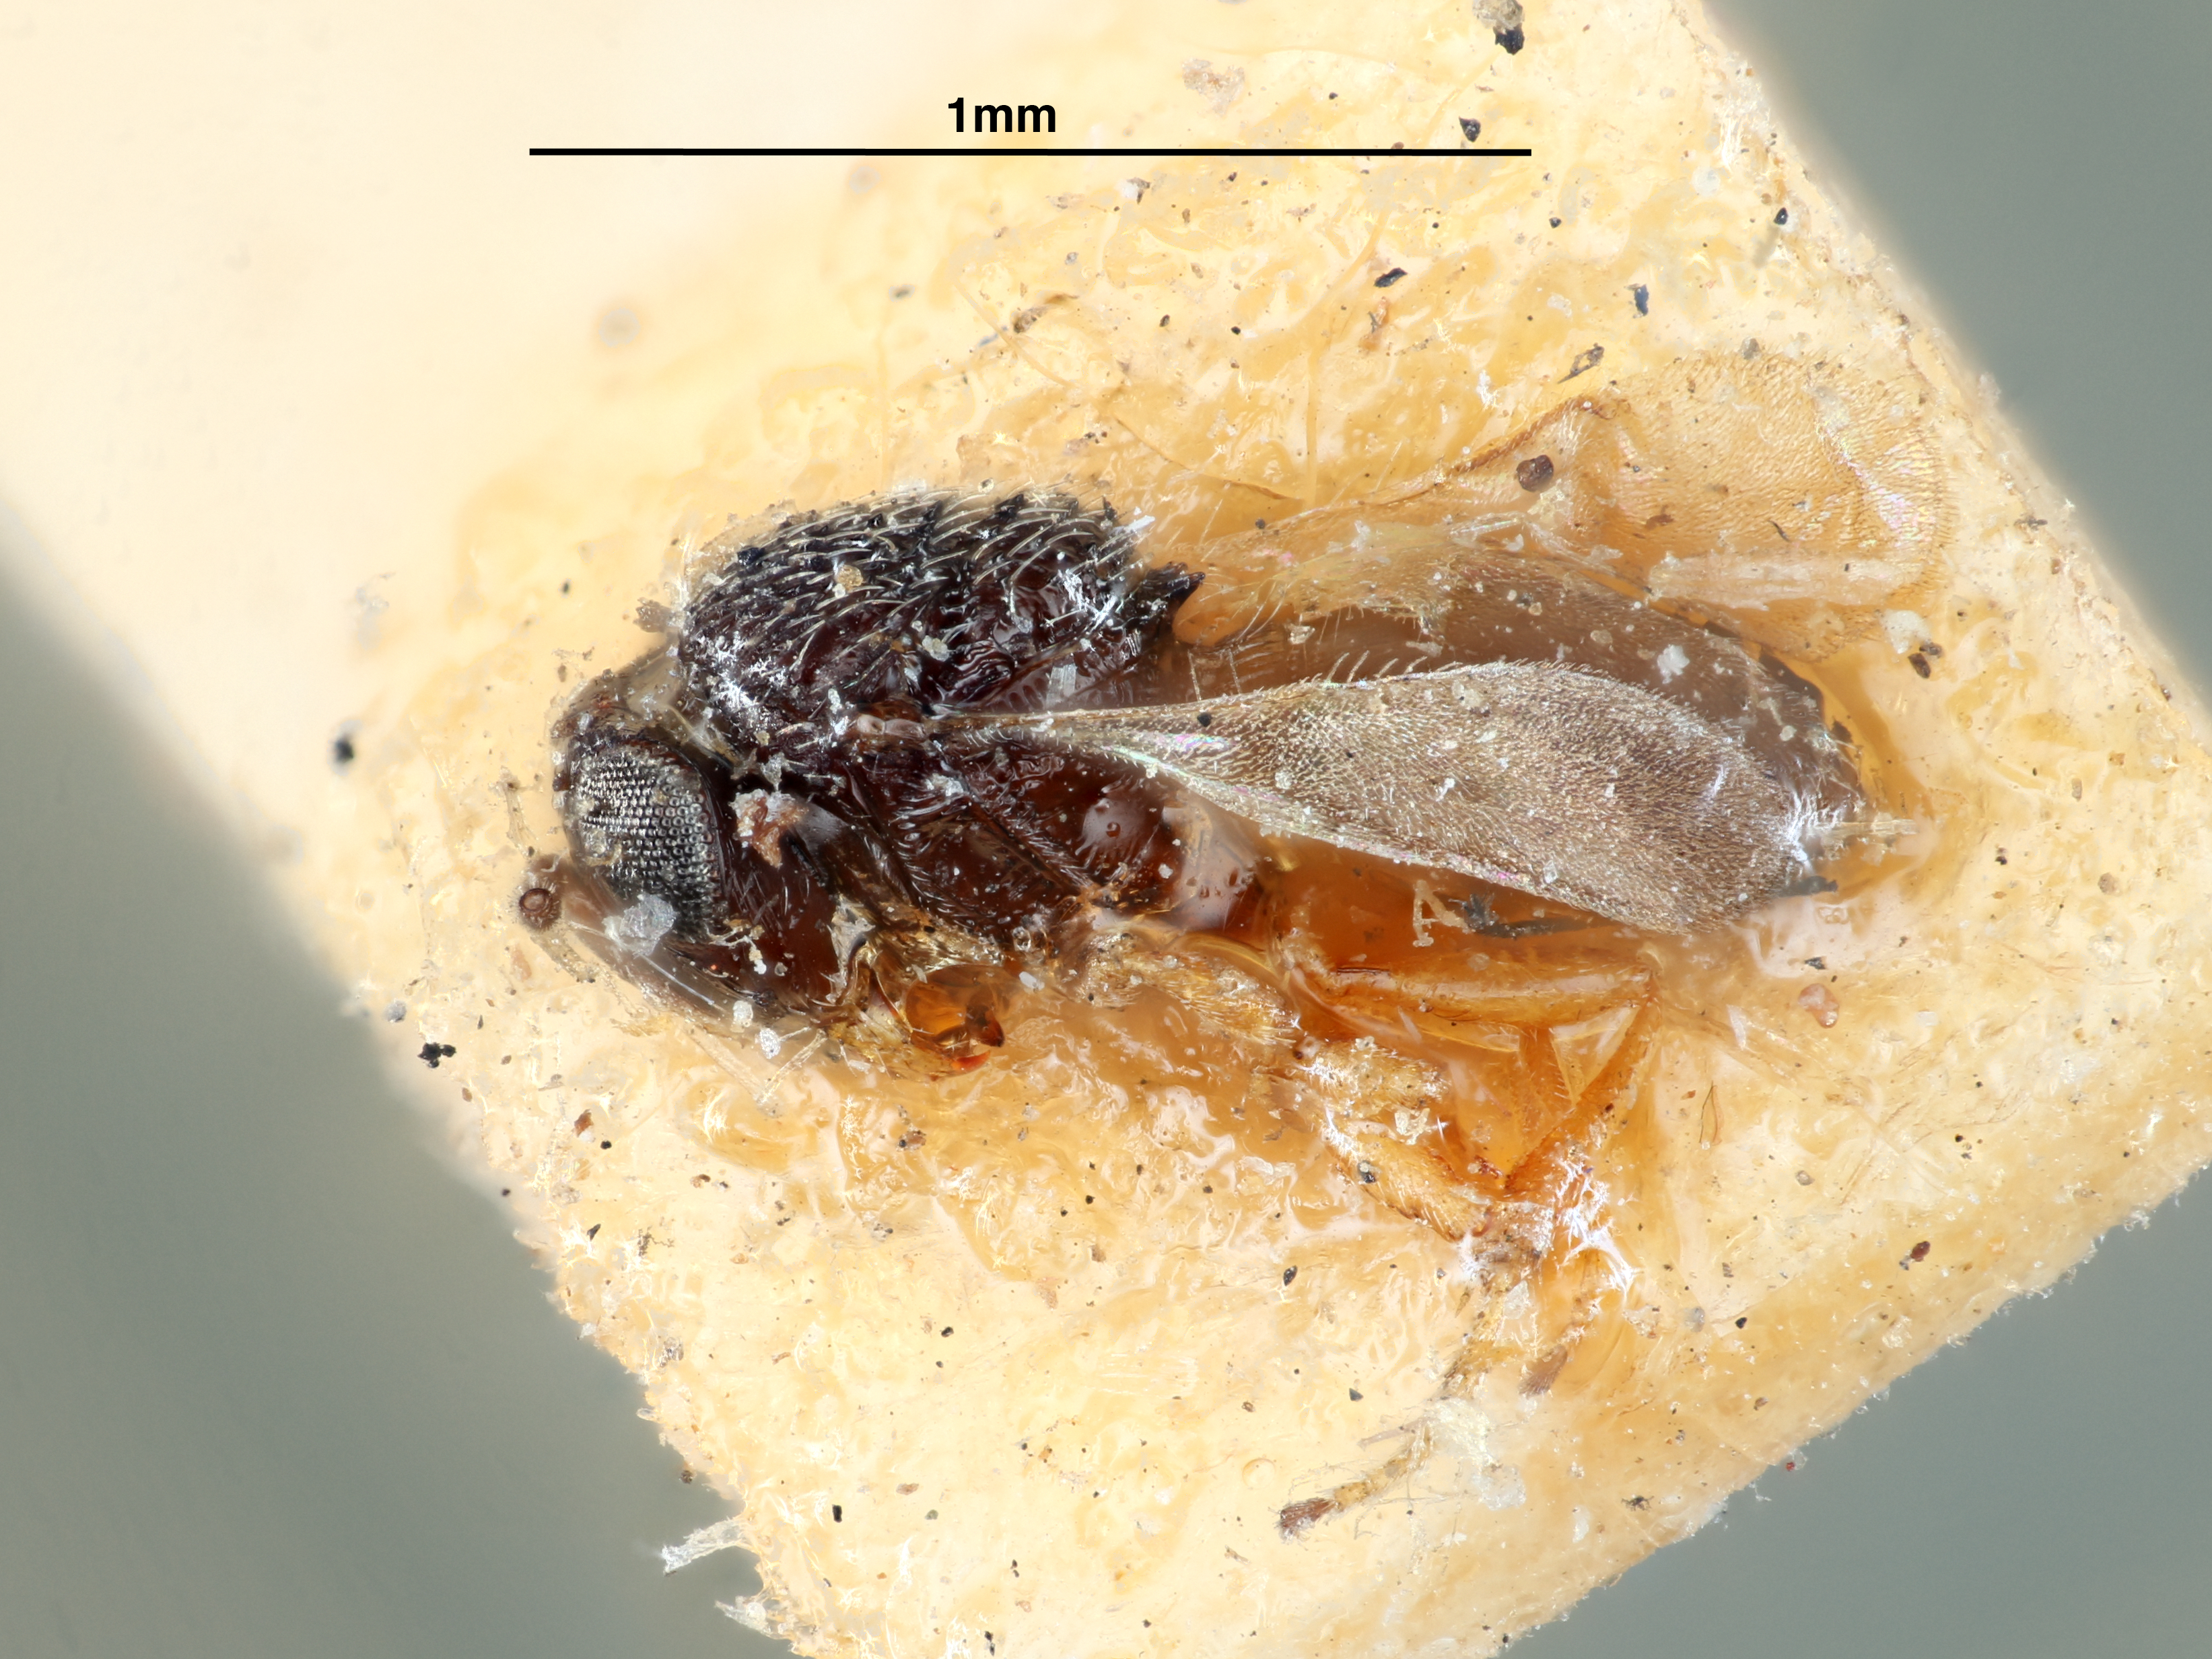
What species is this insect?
Prosacantha americana
